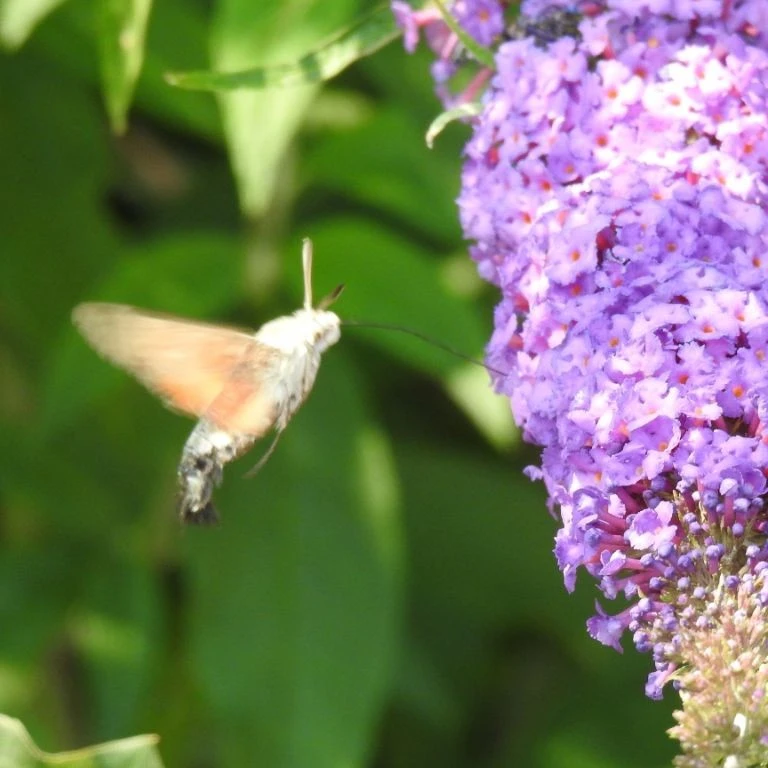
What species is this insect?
Macroglossum stellatarum
